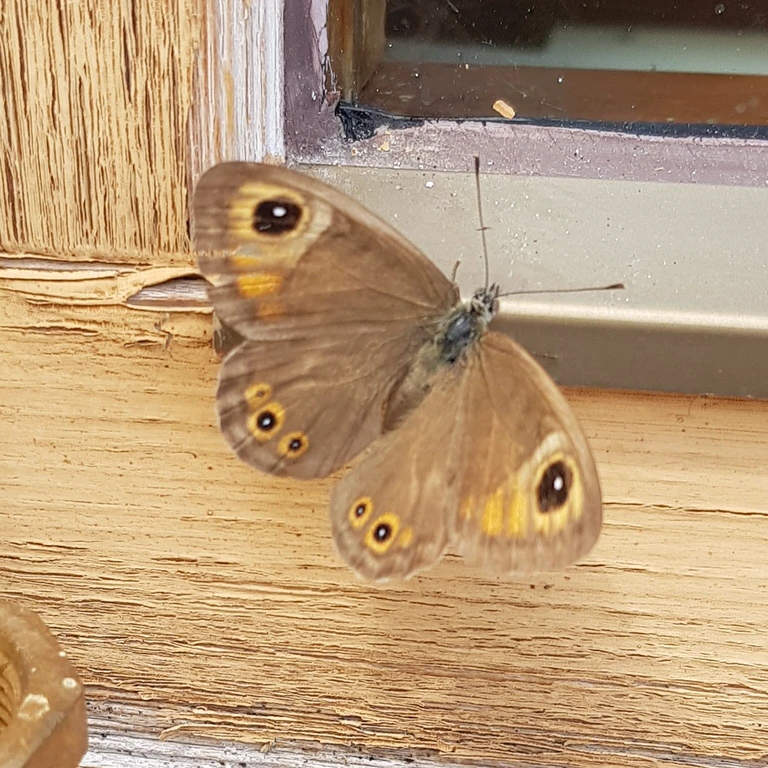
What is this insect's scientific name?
Lasiommata maera (also Pararge maera)
